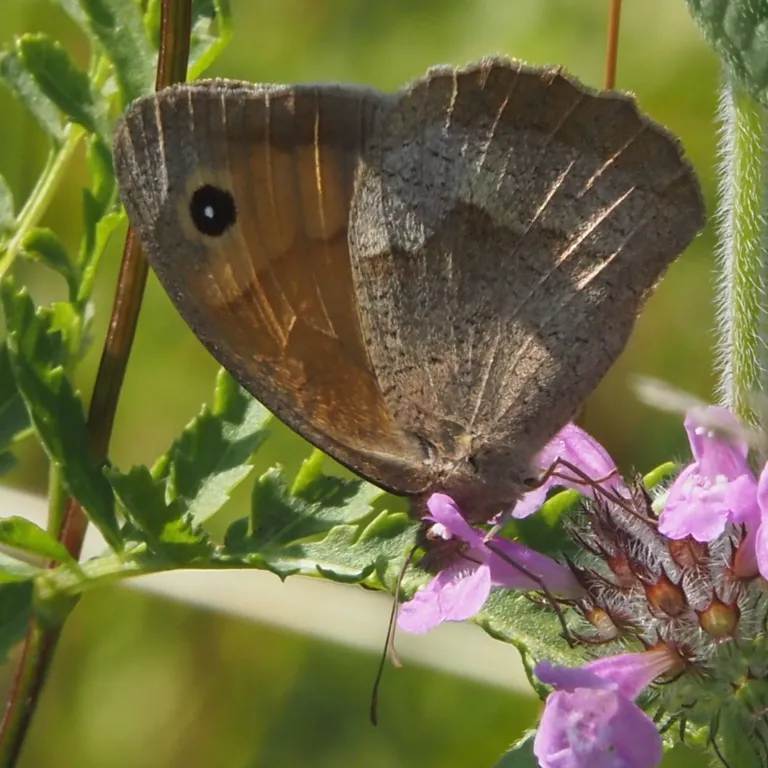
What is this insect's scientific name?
Maniola jurtina
